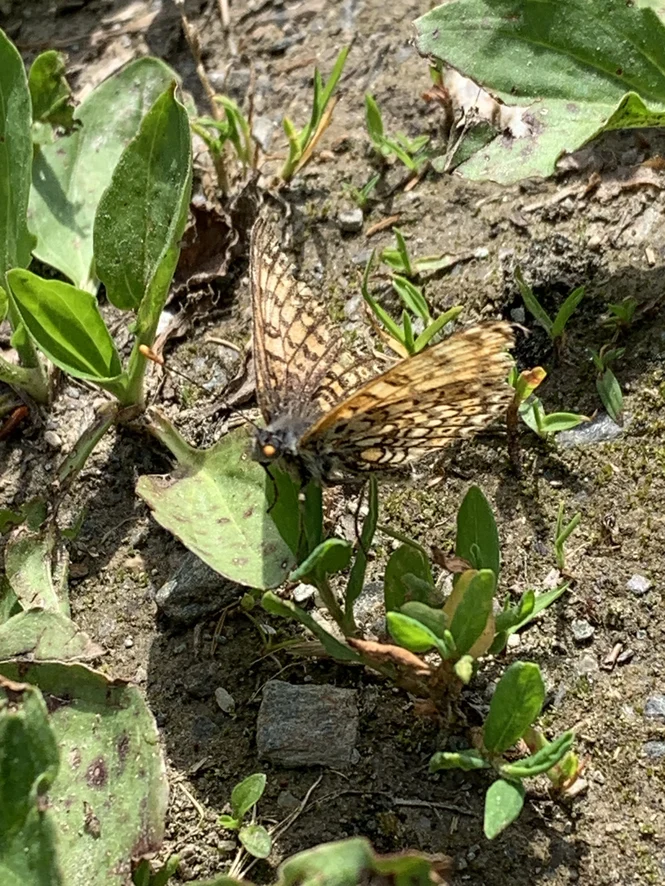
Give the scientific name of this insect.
Melitaea cinxia
